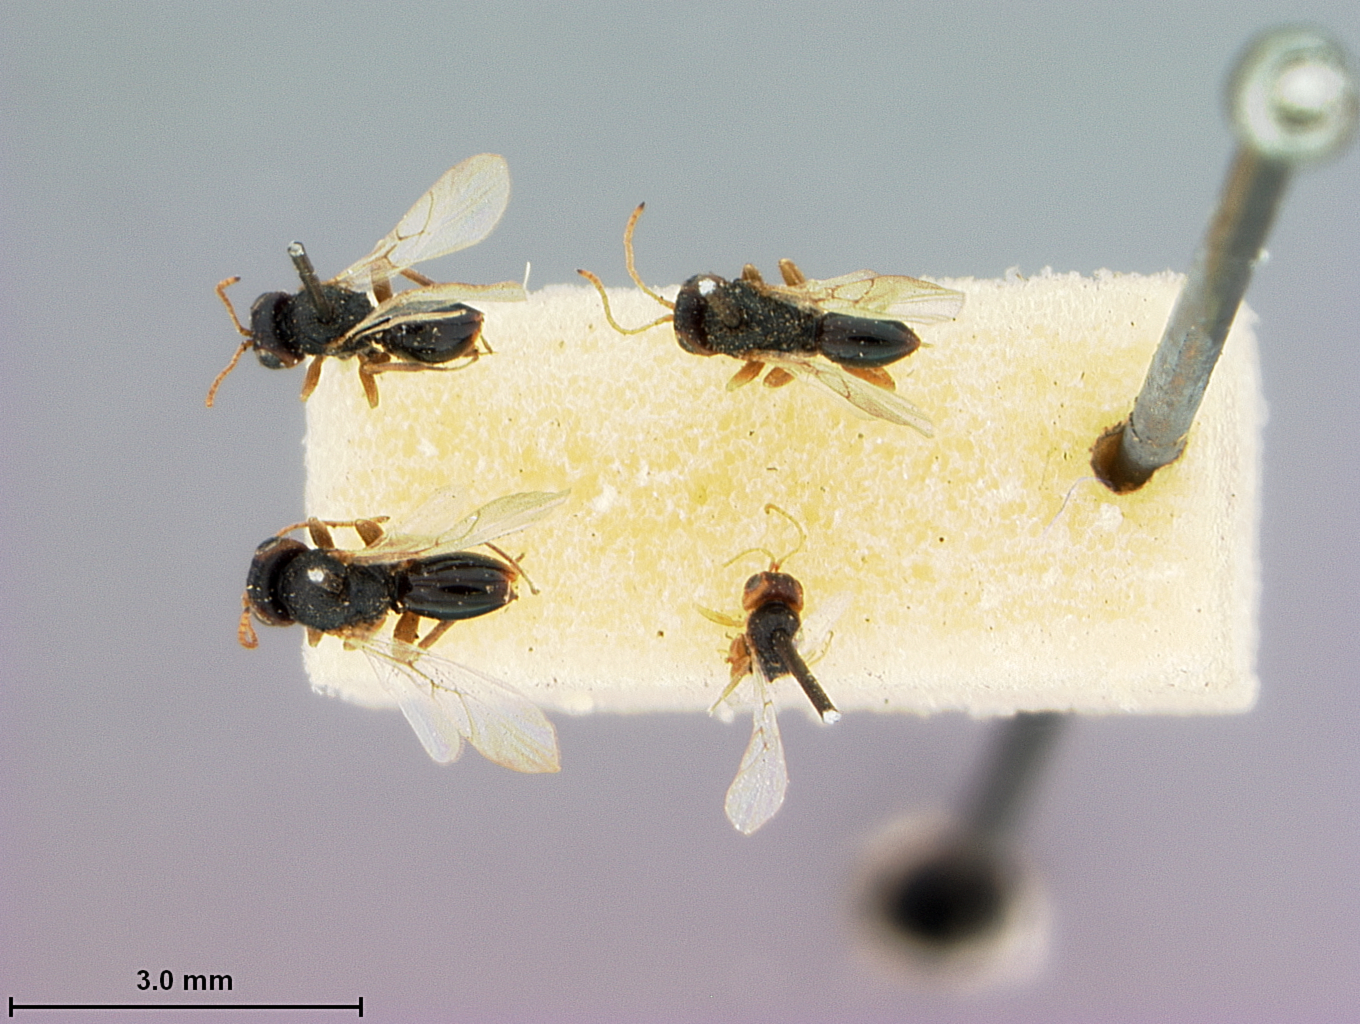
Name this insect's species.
Synergus brevicornis
